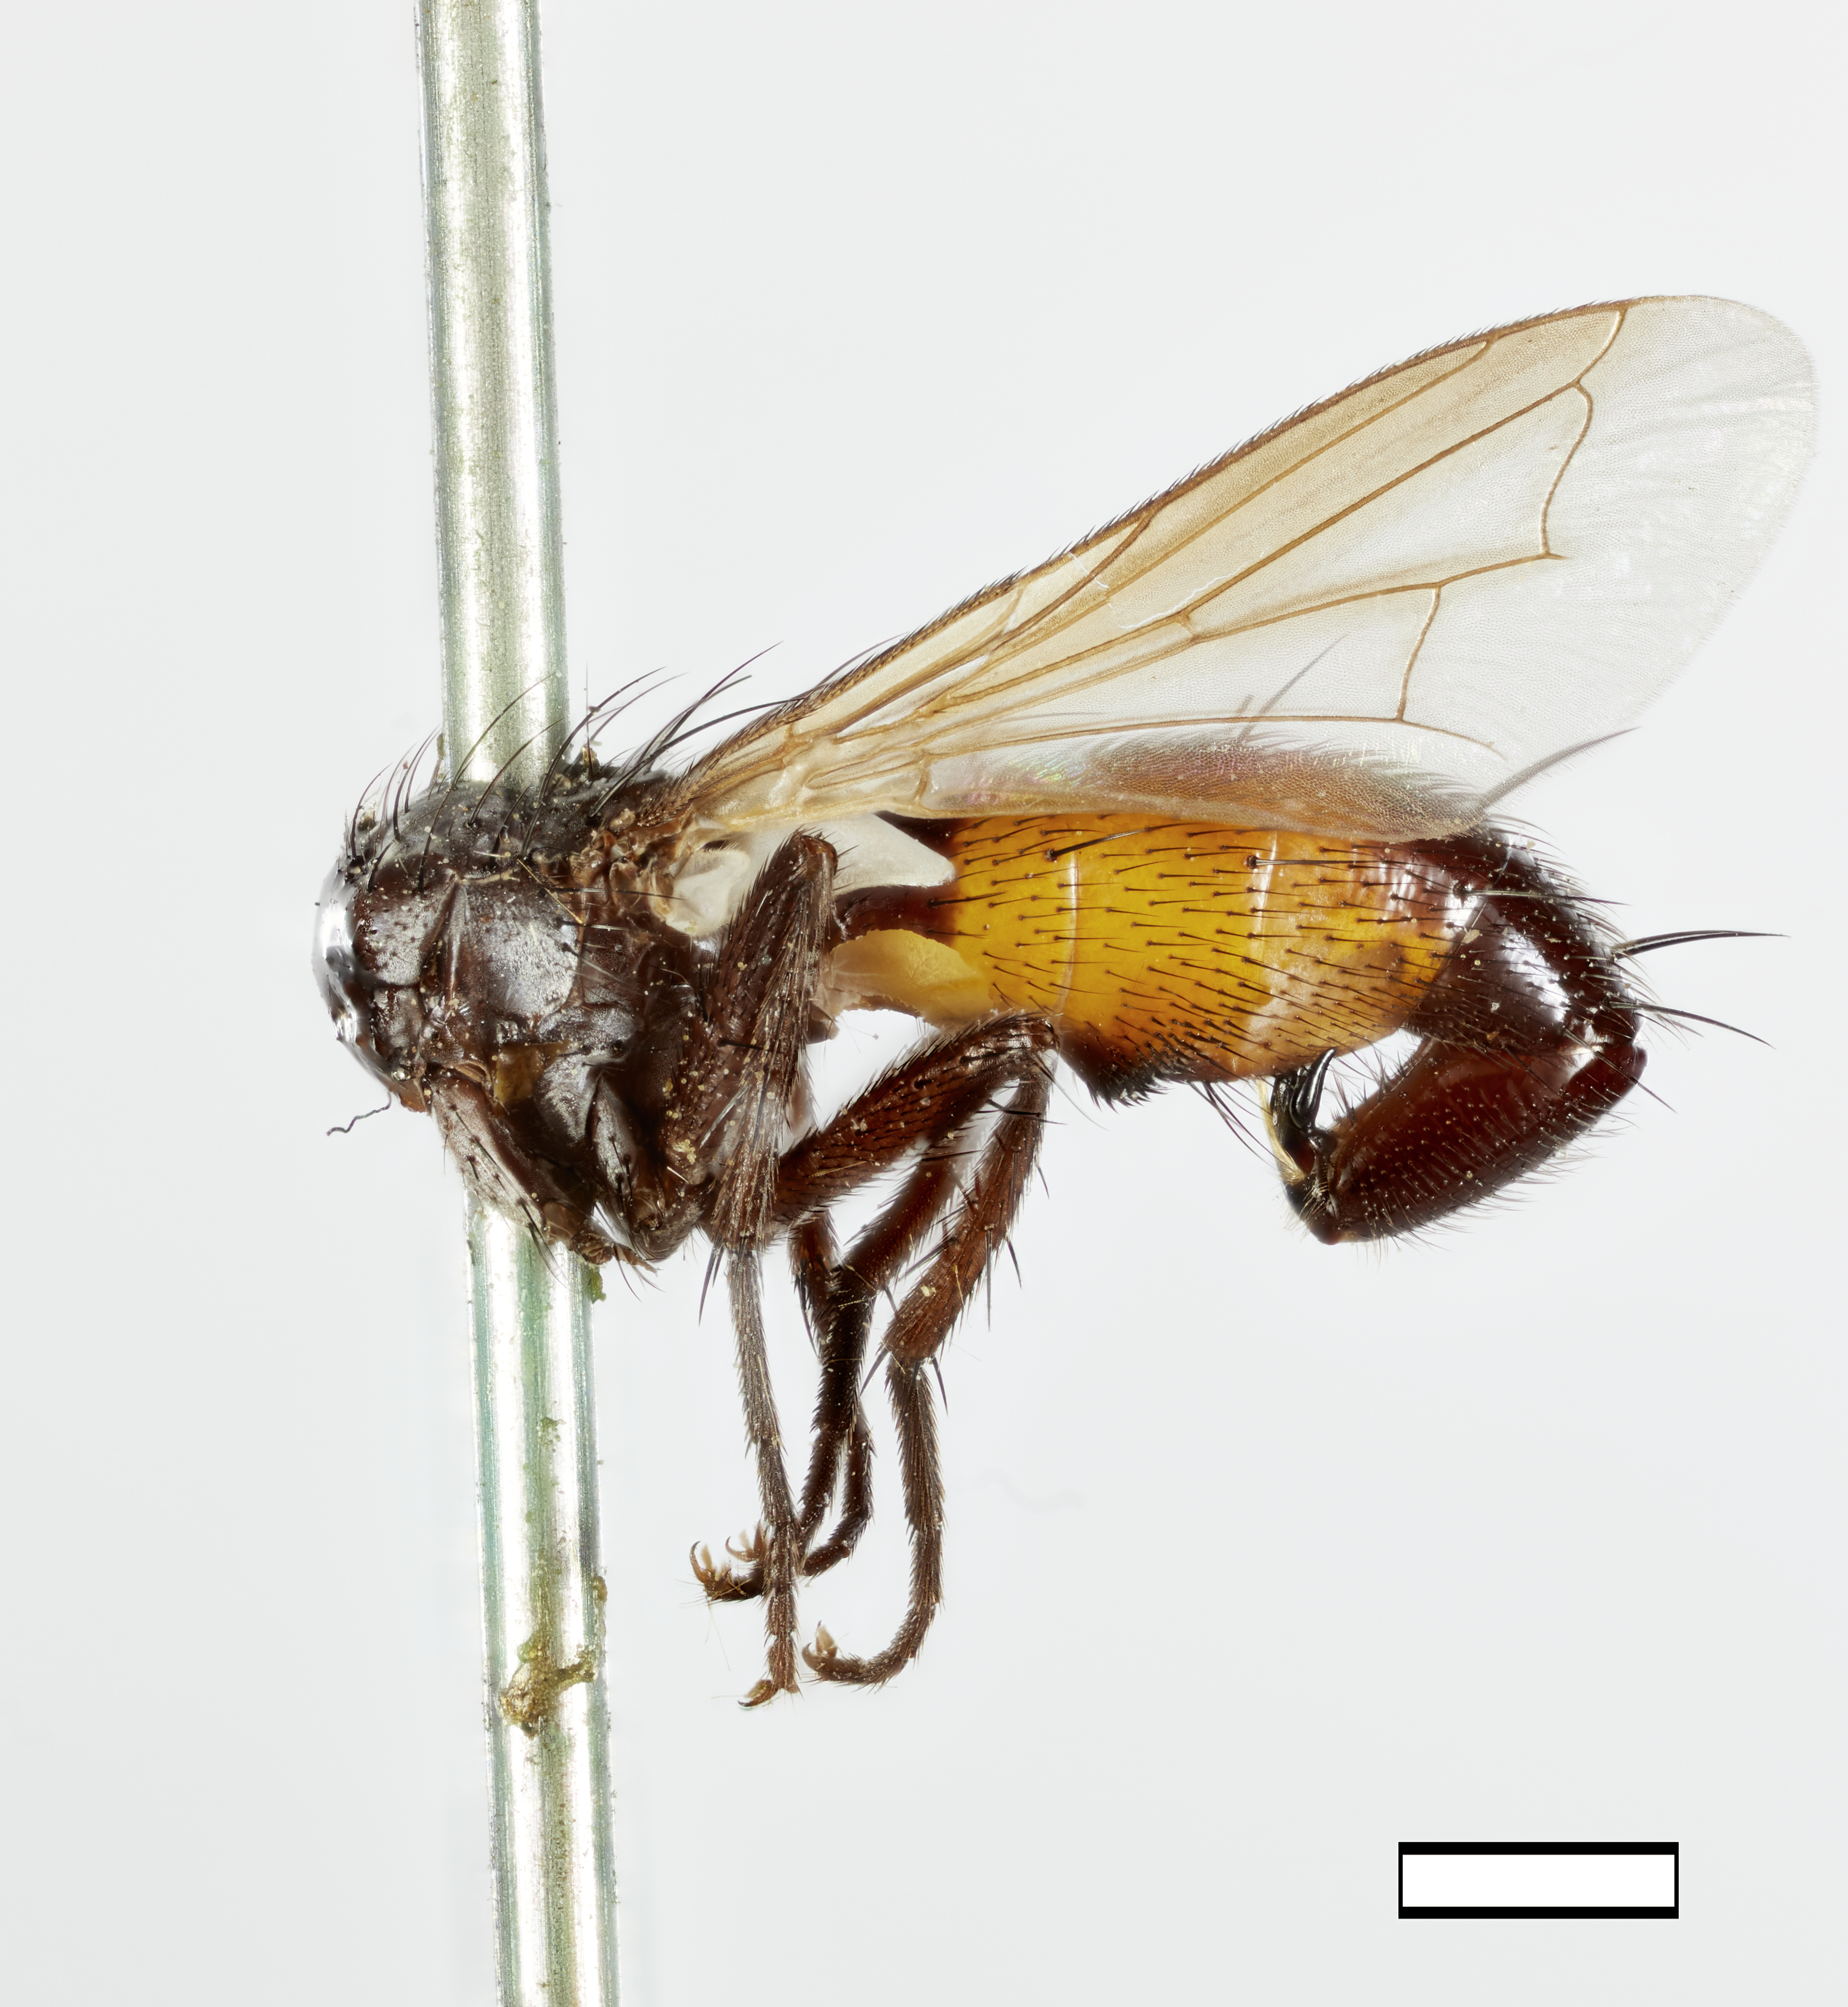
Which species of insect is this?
Cylindromyia nana
